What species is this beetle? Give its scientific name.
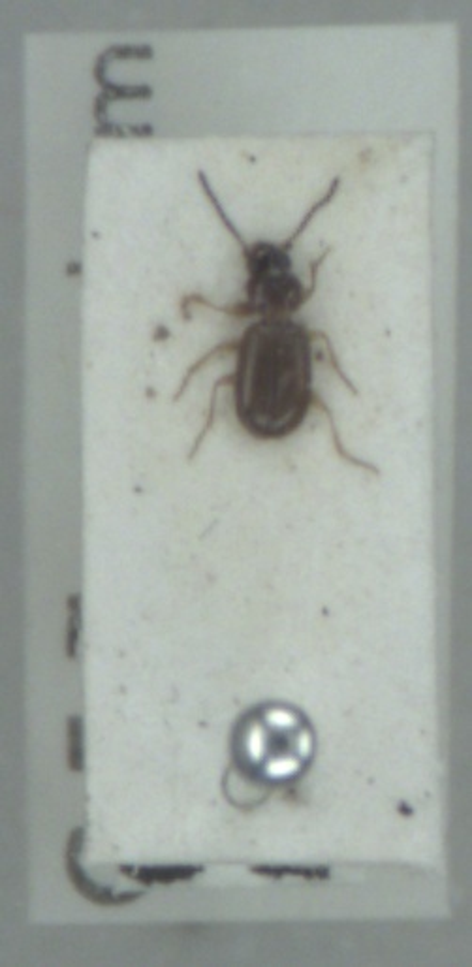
Bembidion gilvipes
